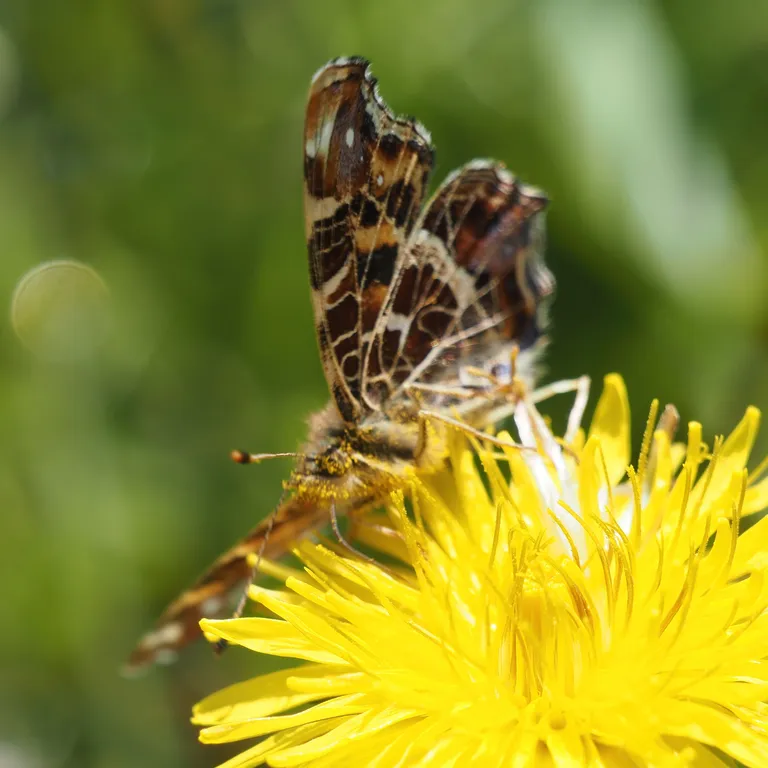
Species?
Araschnia levana
